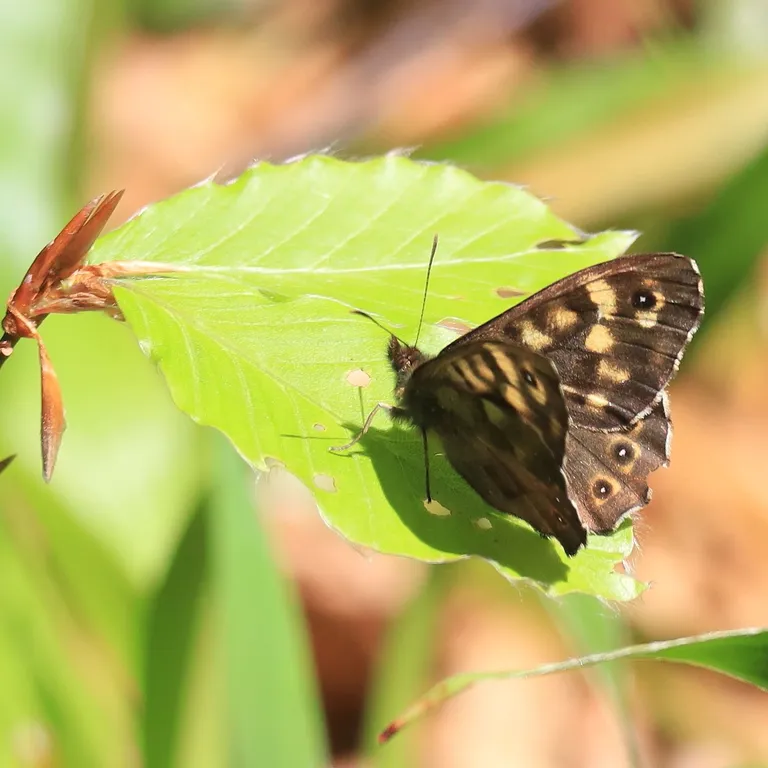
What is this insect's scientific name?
Pararge aegeria
